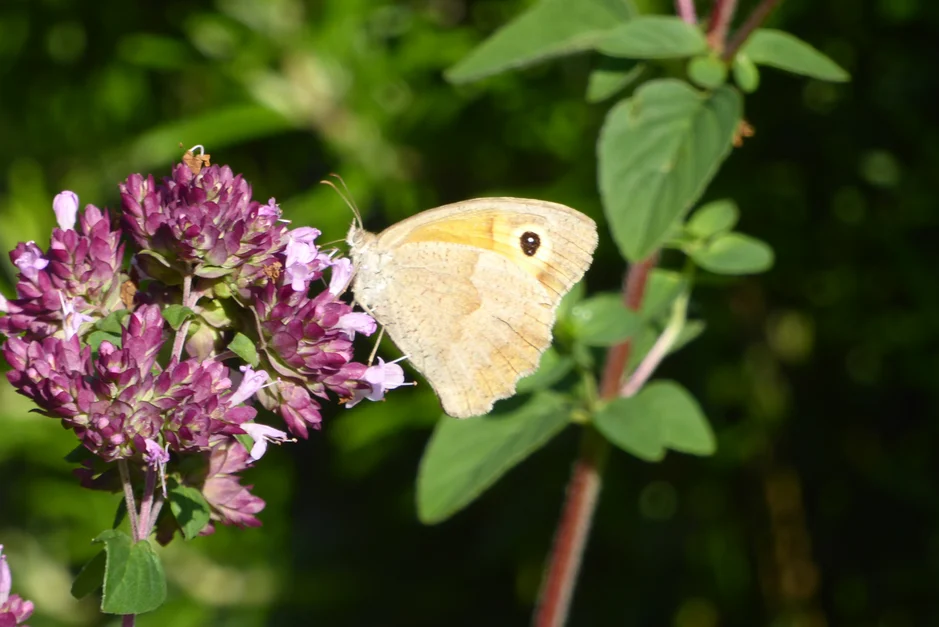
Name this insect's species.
Maniola jurtina
